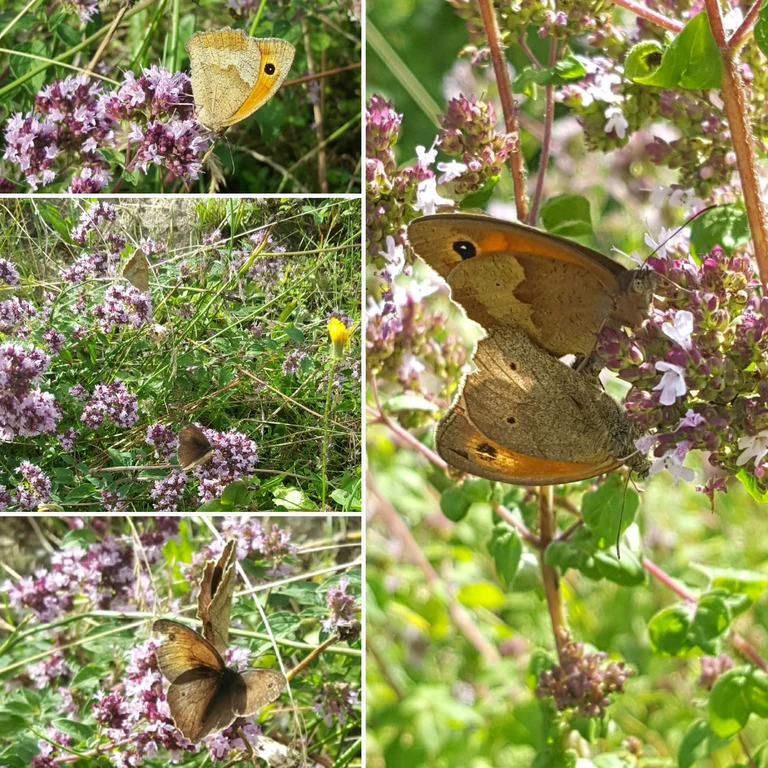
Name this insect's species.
Maniola jurtina
